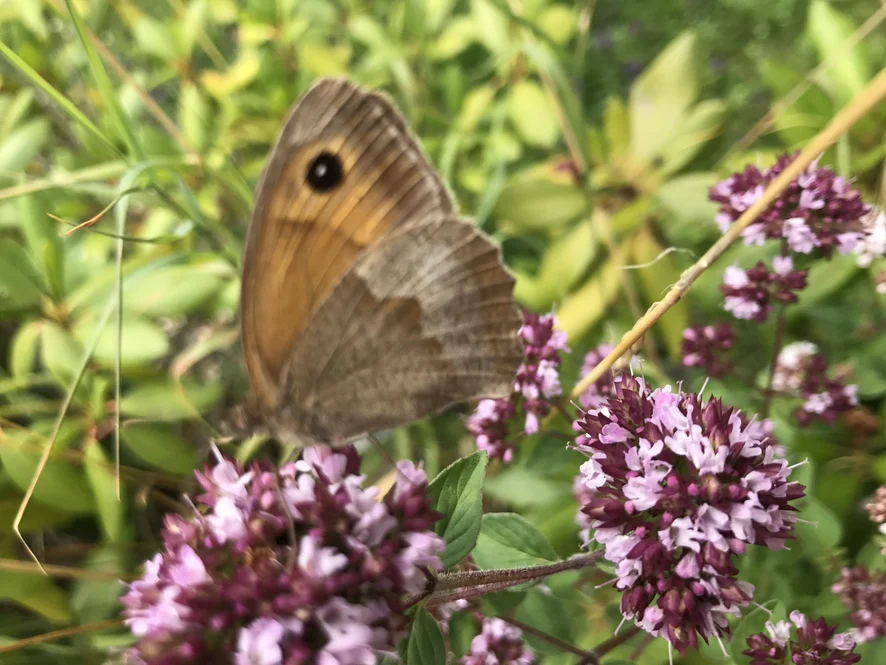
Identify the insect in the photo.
Maniola jurtina
